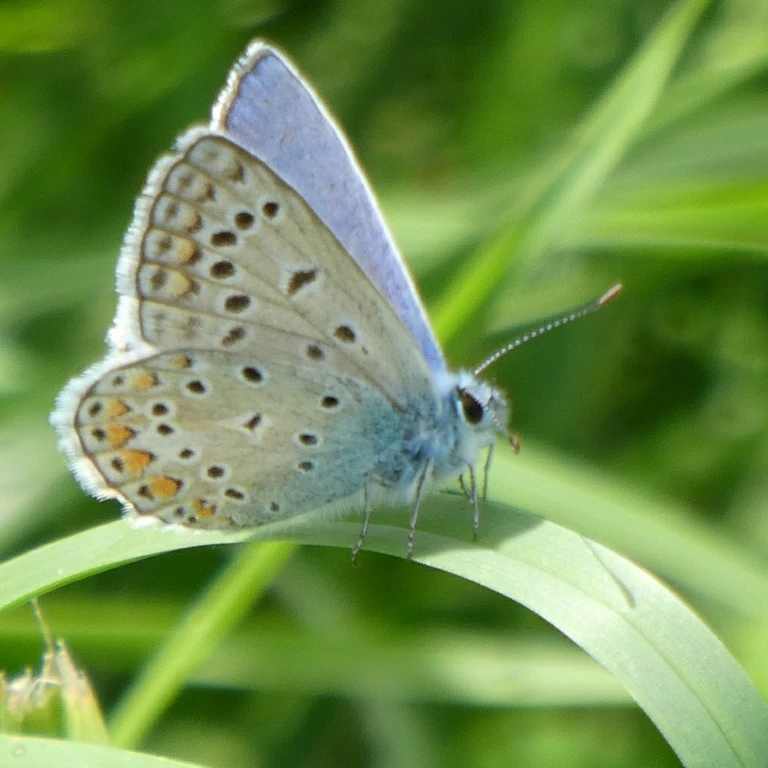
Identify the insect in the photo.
Polyommatus icarus
